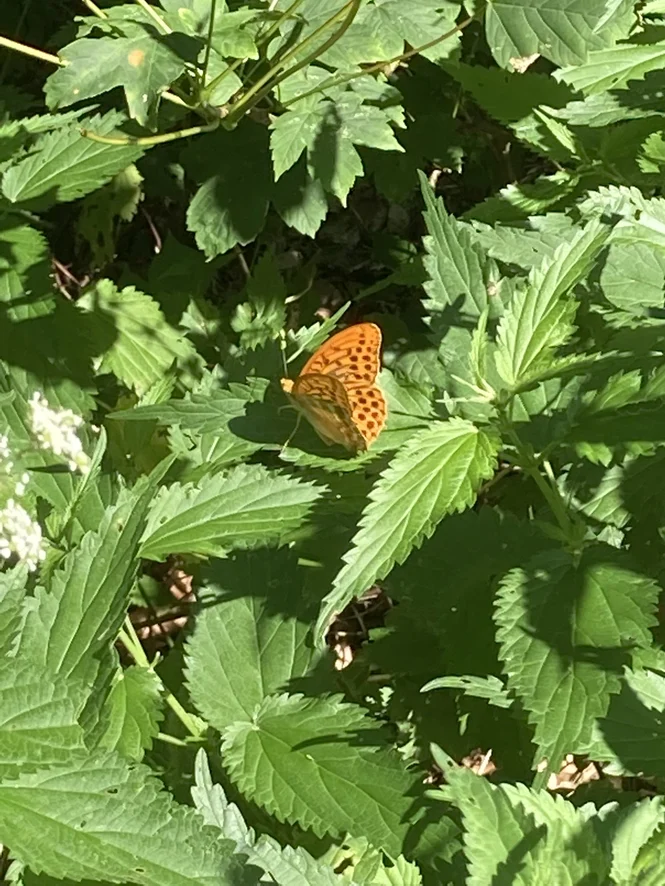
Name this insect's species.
Argynnis paphia
